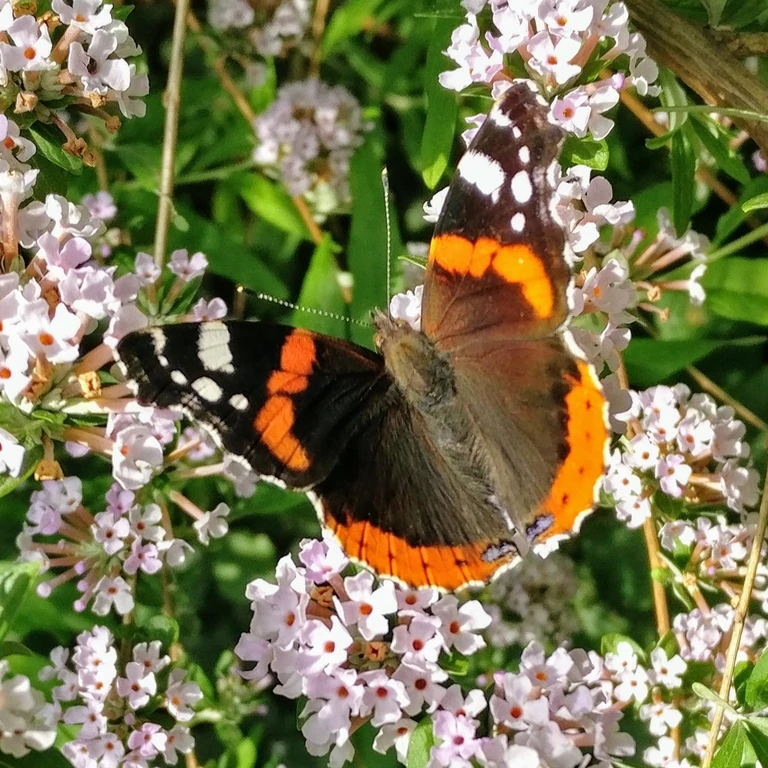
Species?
Vanessa atalanta
